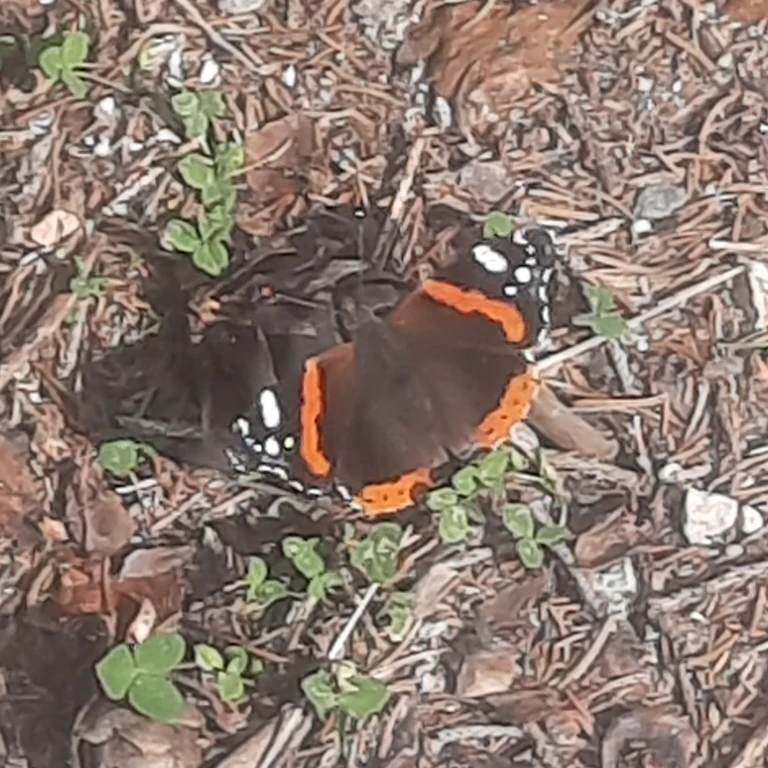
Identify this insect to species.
Vanessa atalanta
